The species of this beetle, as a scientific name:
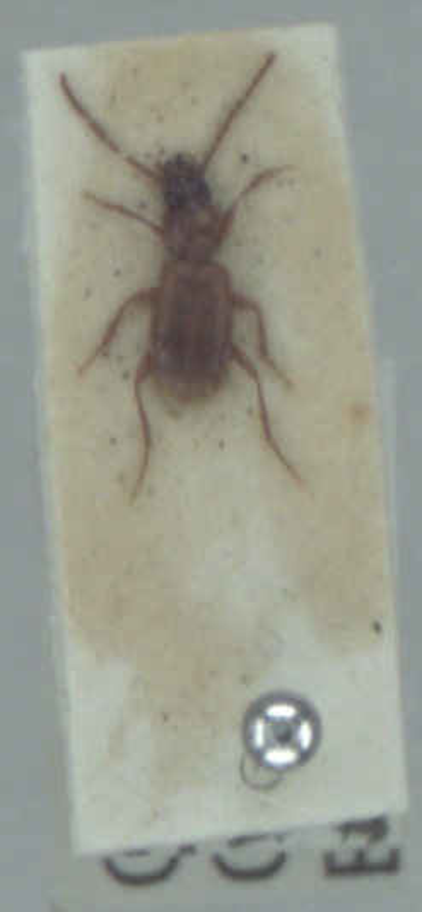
Trechoblemus micros
